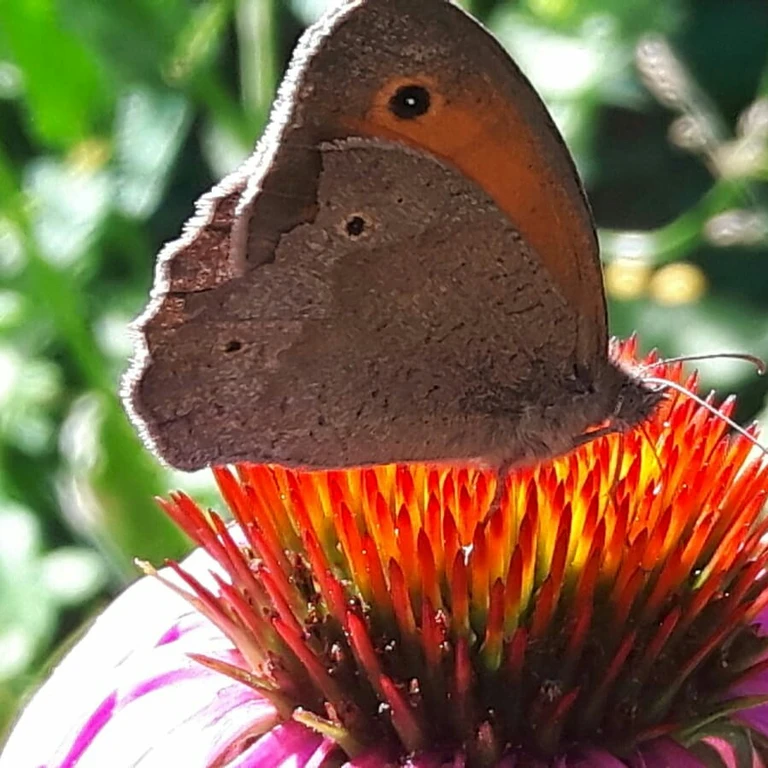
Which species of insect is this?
Maniola jurtina
